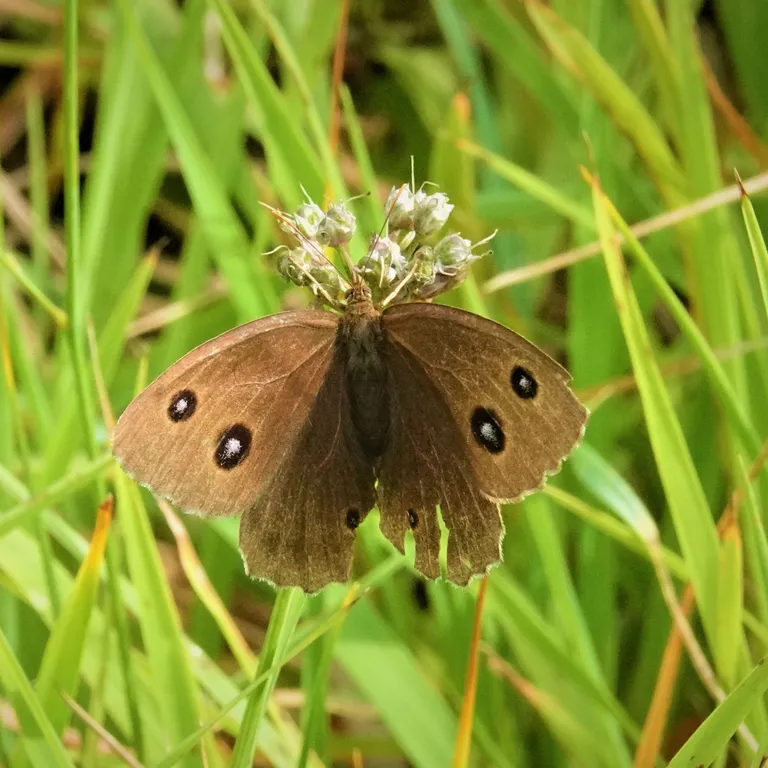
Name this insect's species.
Minois dryas
